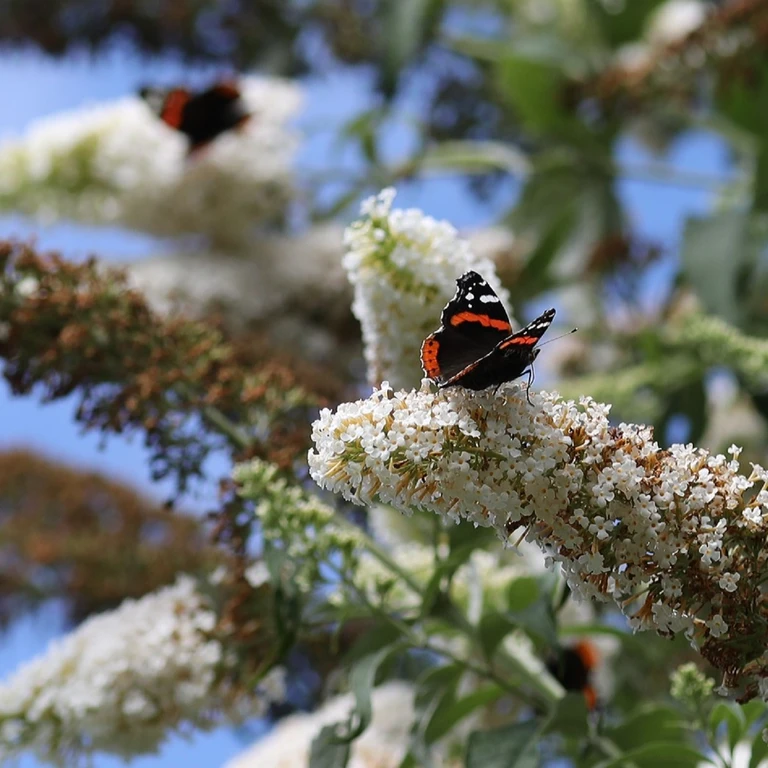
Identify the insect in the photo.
Vanessa atalanta
